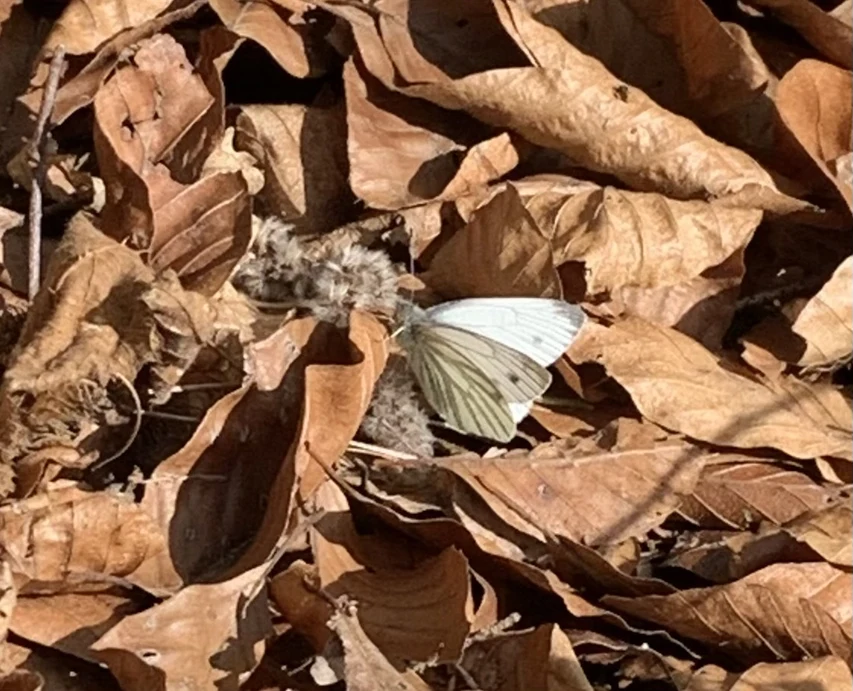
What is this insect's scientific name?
Pieris napi
